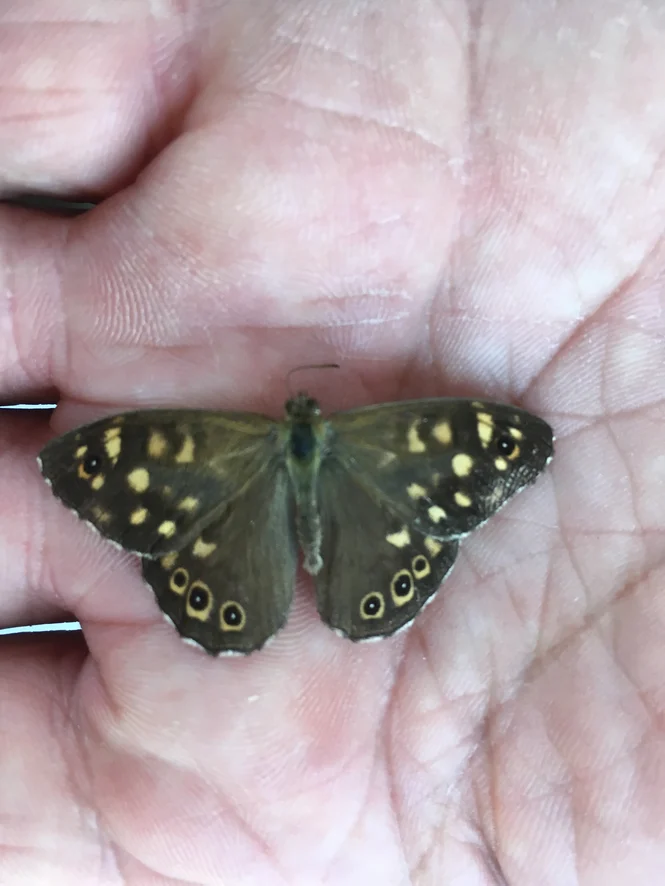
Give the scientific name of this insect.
Pararge aegeria
